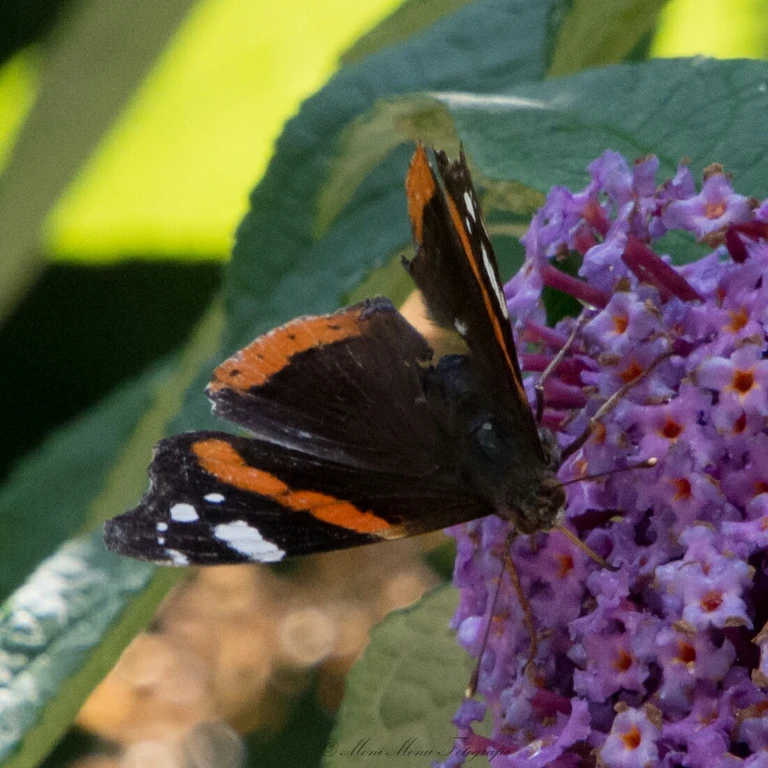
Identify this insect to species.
Vanessa atalanta
